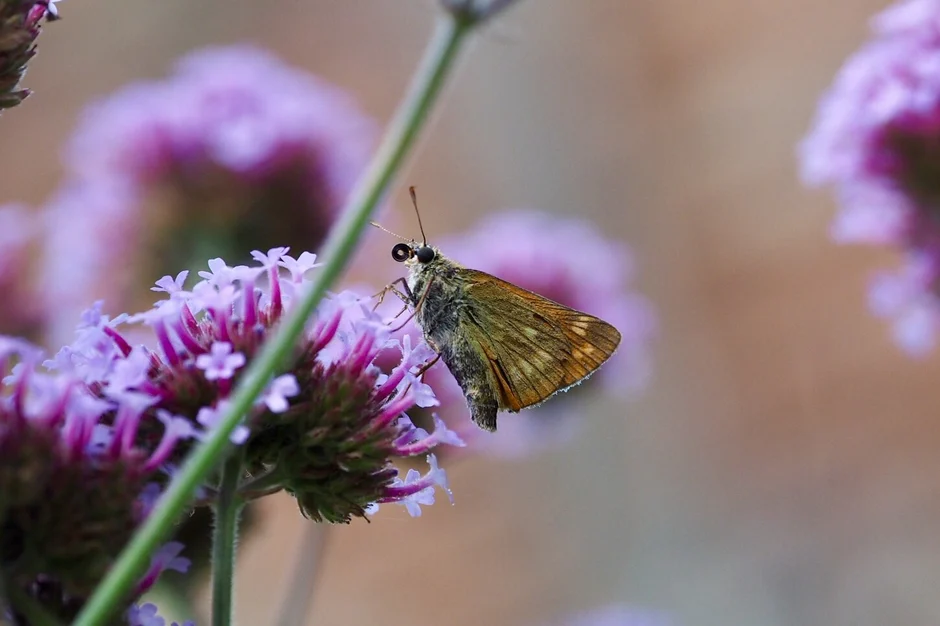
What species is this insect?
Ochlodes sylvanus (also Ochlodes venata)
